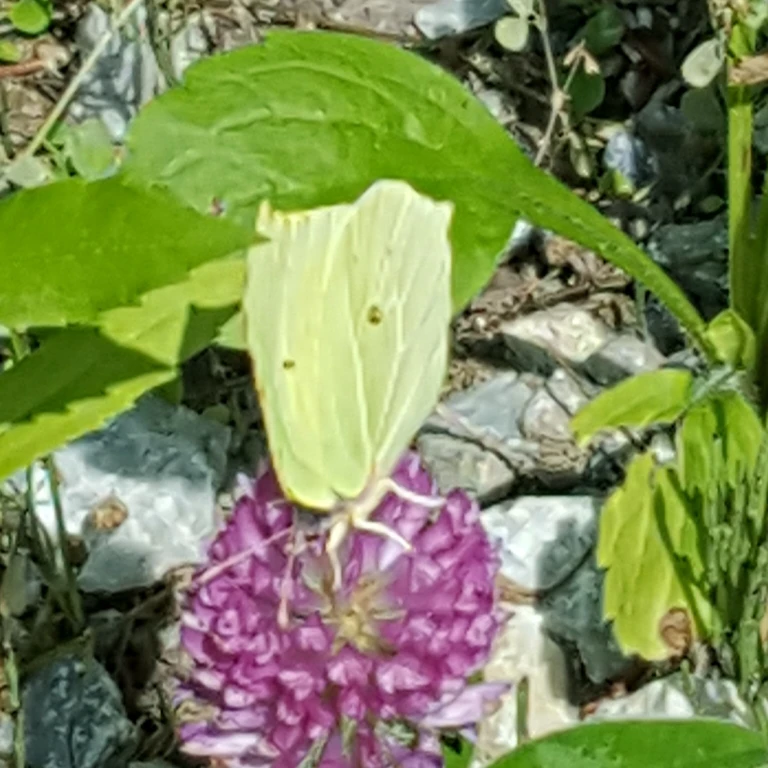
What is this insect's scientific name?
Gonepteryx rhamni
